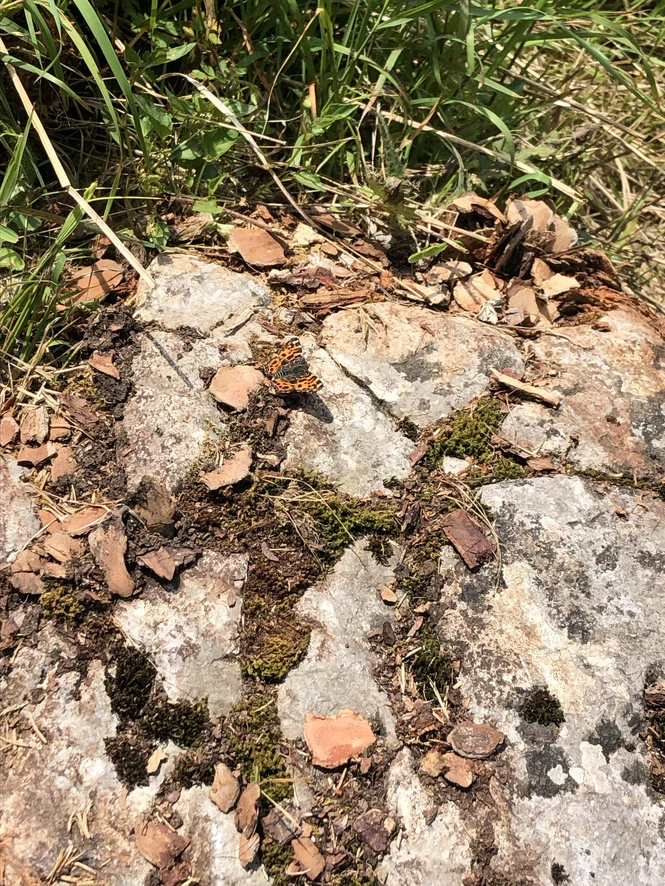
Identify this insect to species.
Araschnia levana
